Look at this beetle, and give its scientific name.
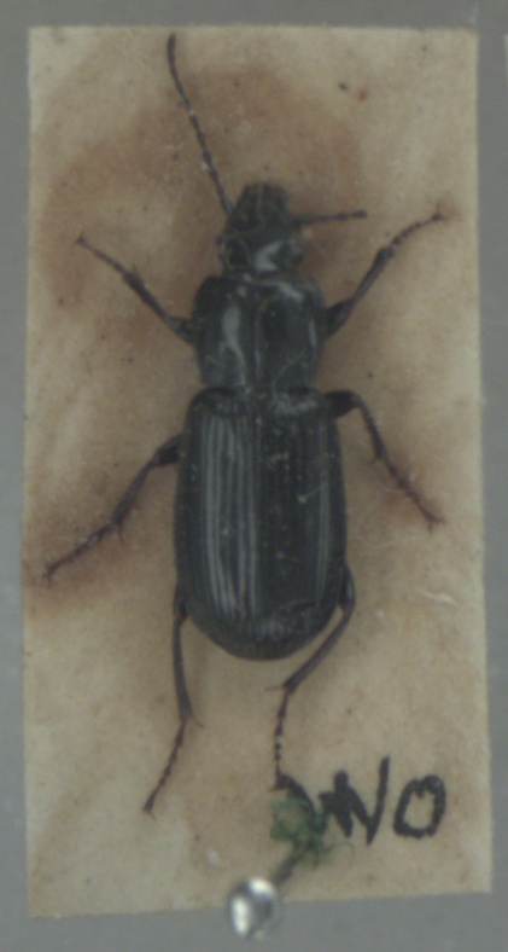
Pterostichus anthracinus
